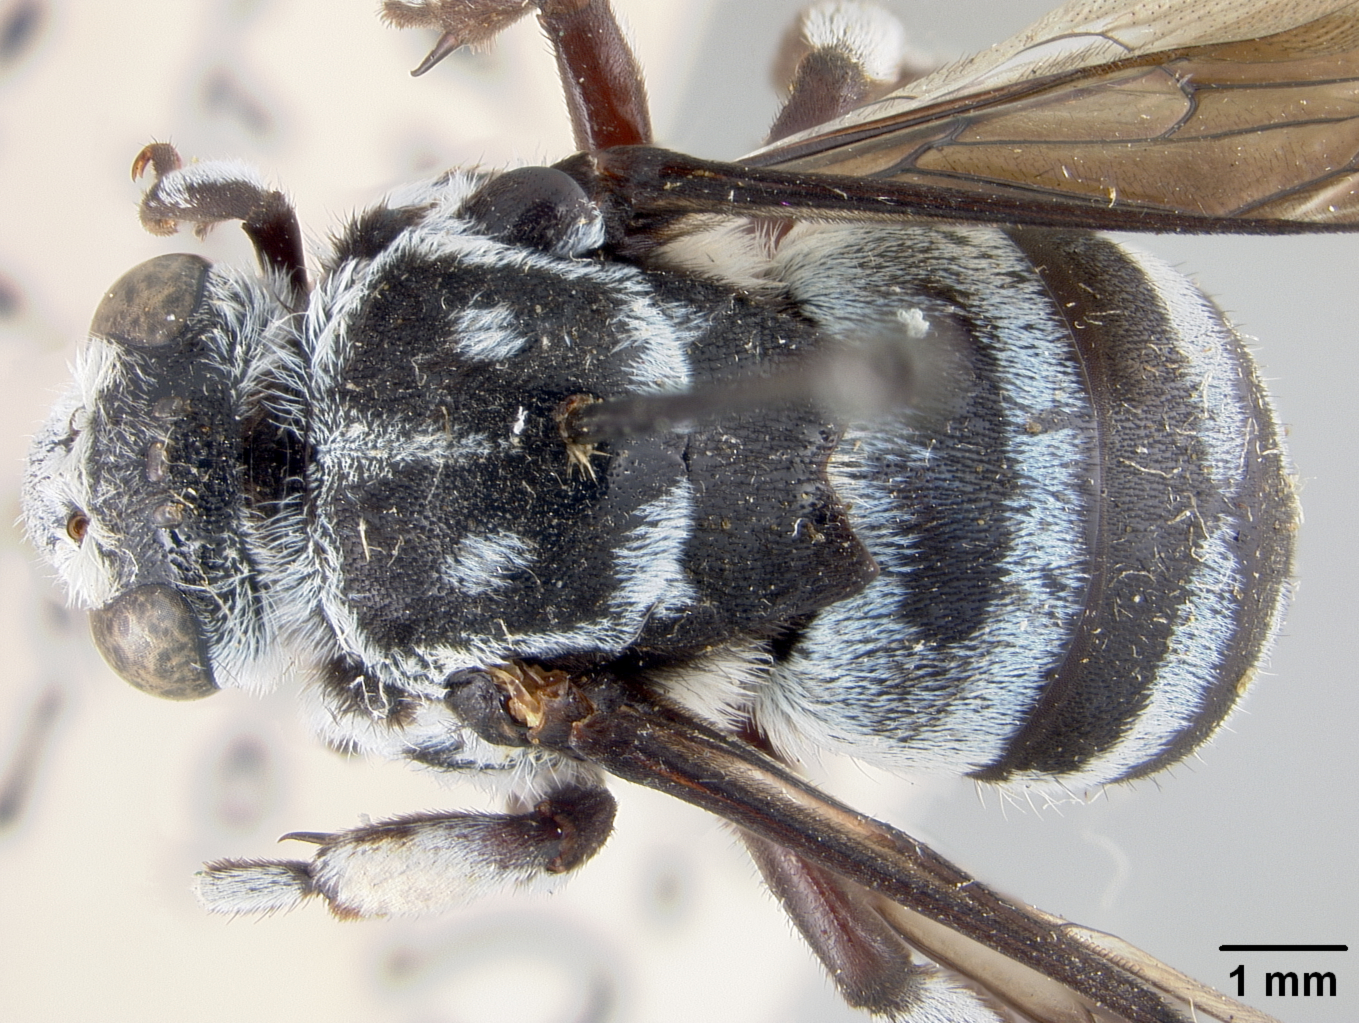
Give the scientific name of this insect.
Crocisa insulicola
